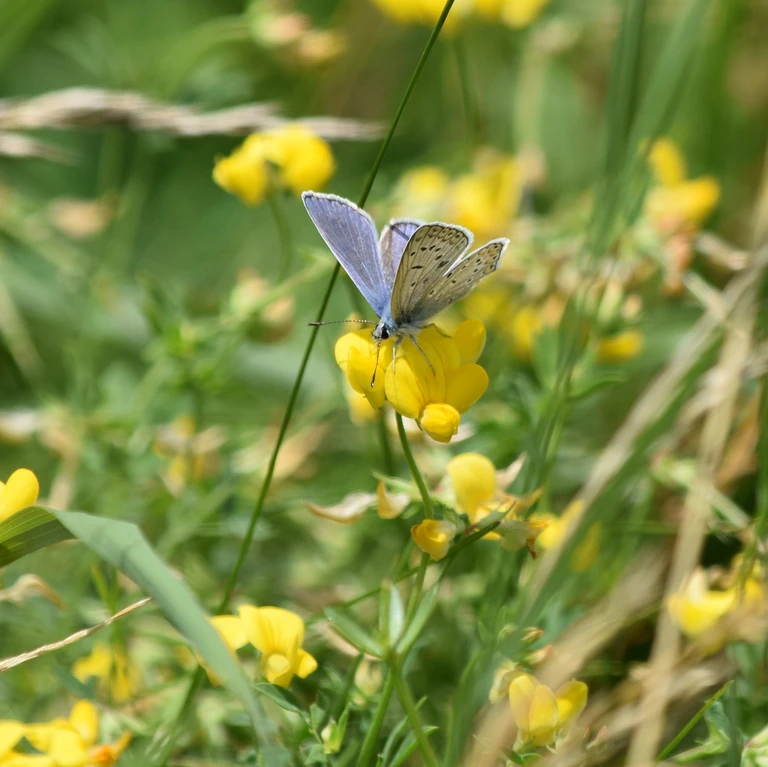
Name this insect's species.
Polyommatus icarus
